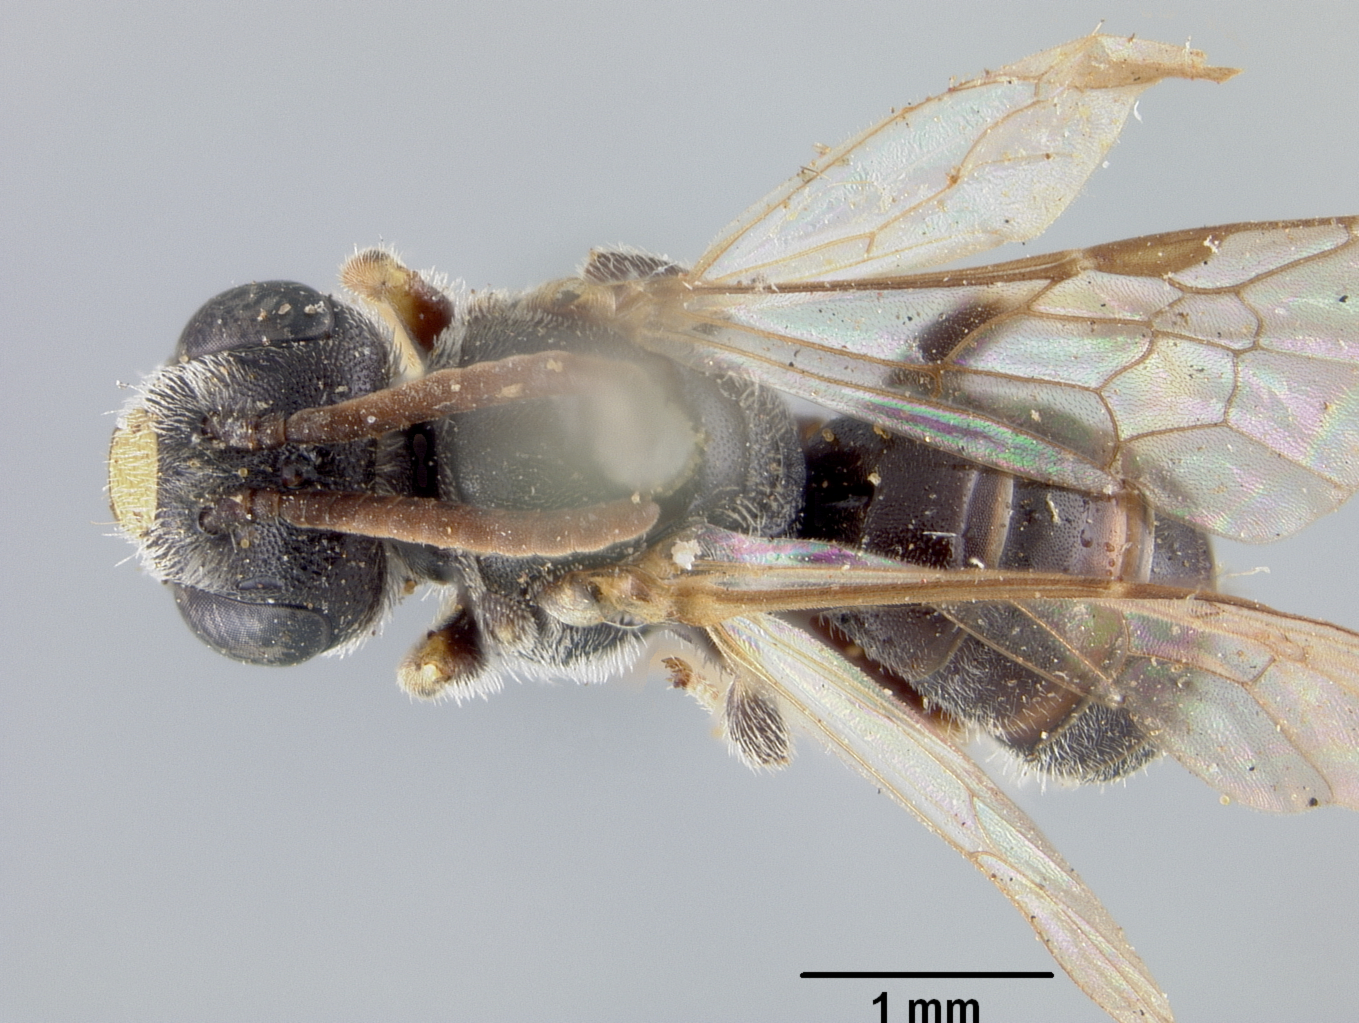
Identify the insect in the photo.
Panurginus vagabundus
